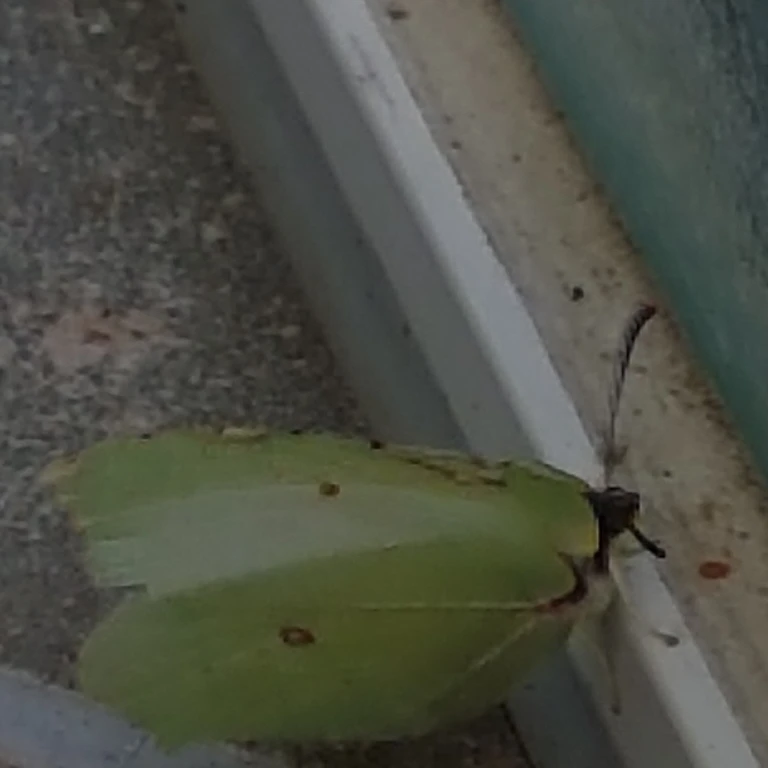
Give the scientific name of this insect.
Gonepteryx rhamni
